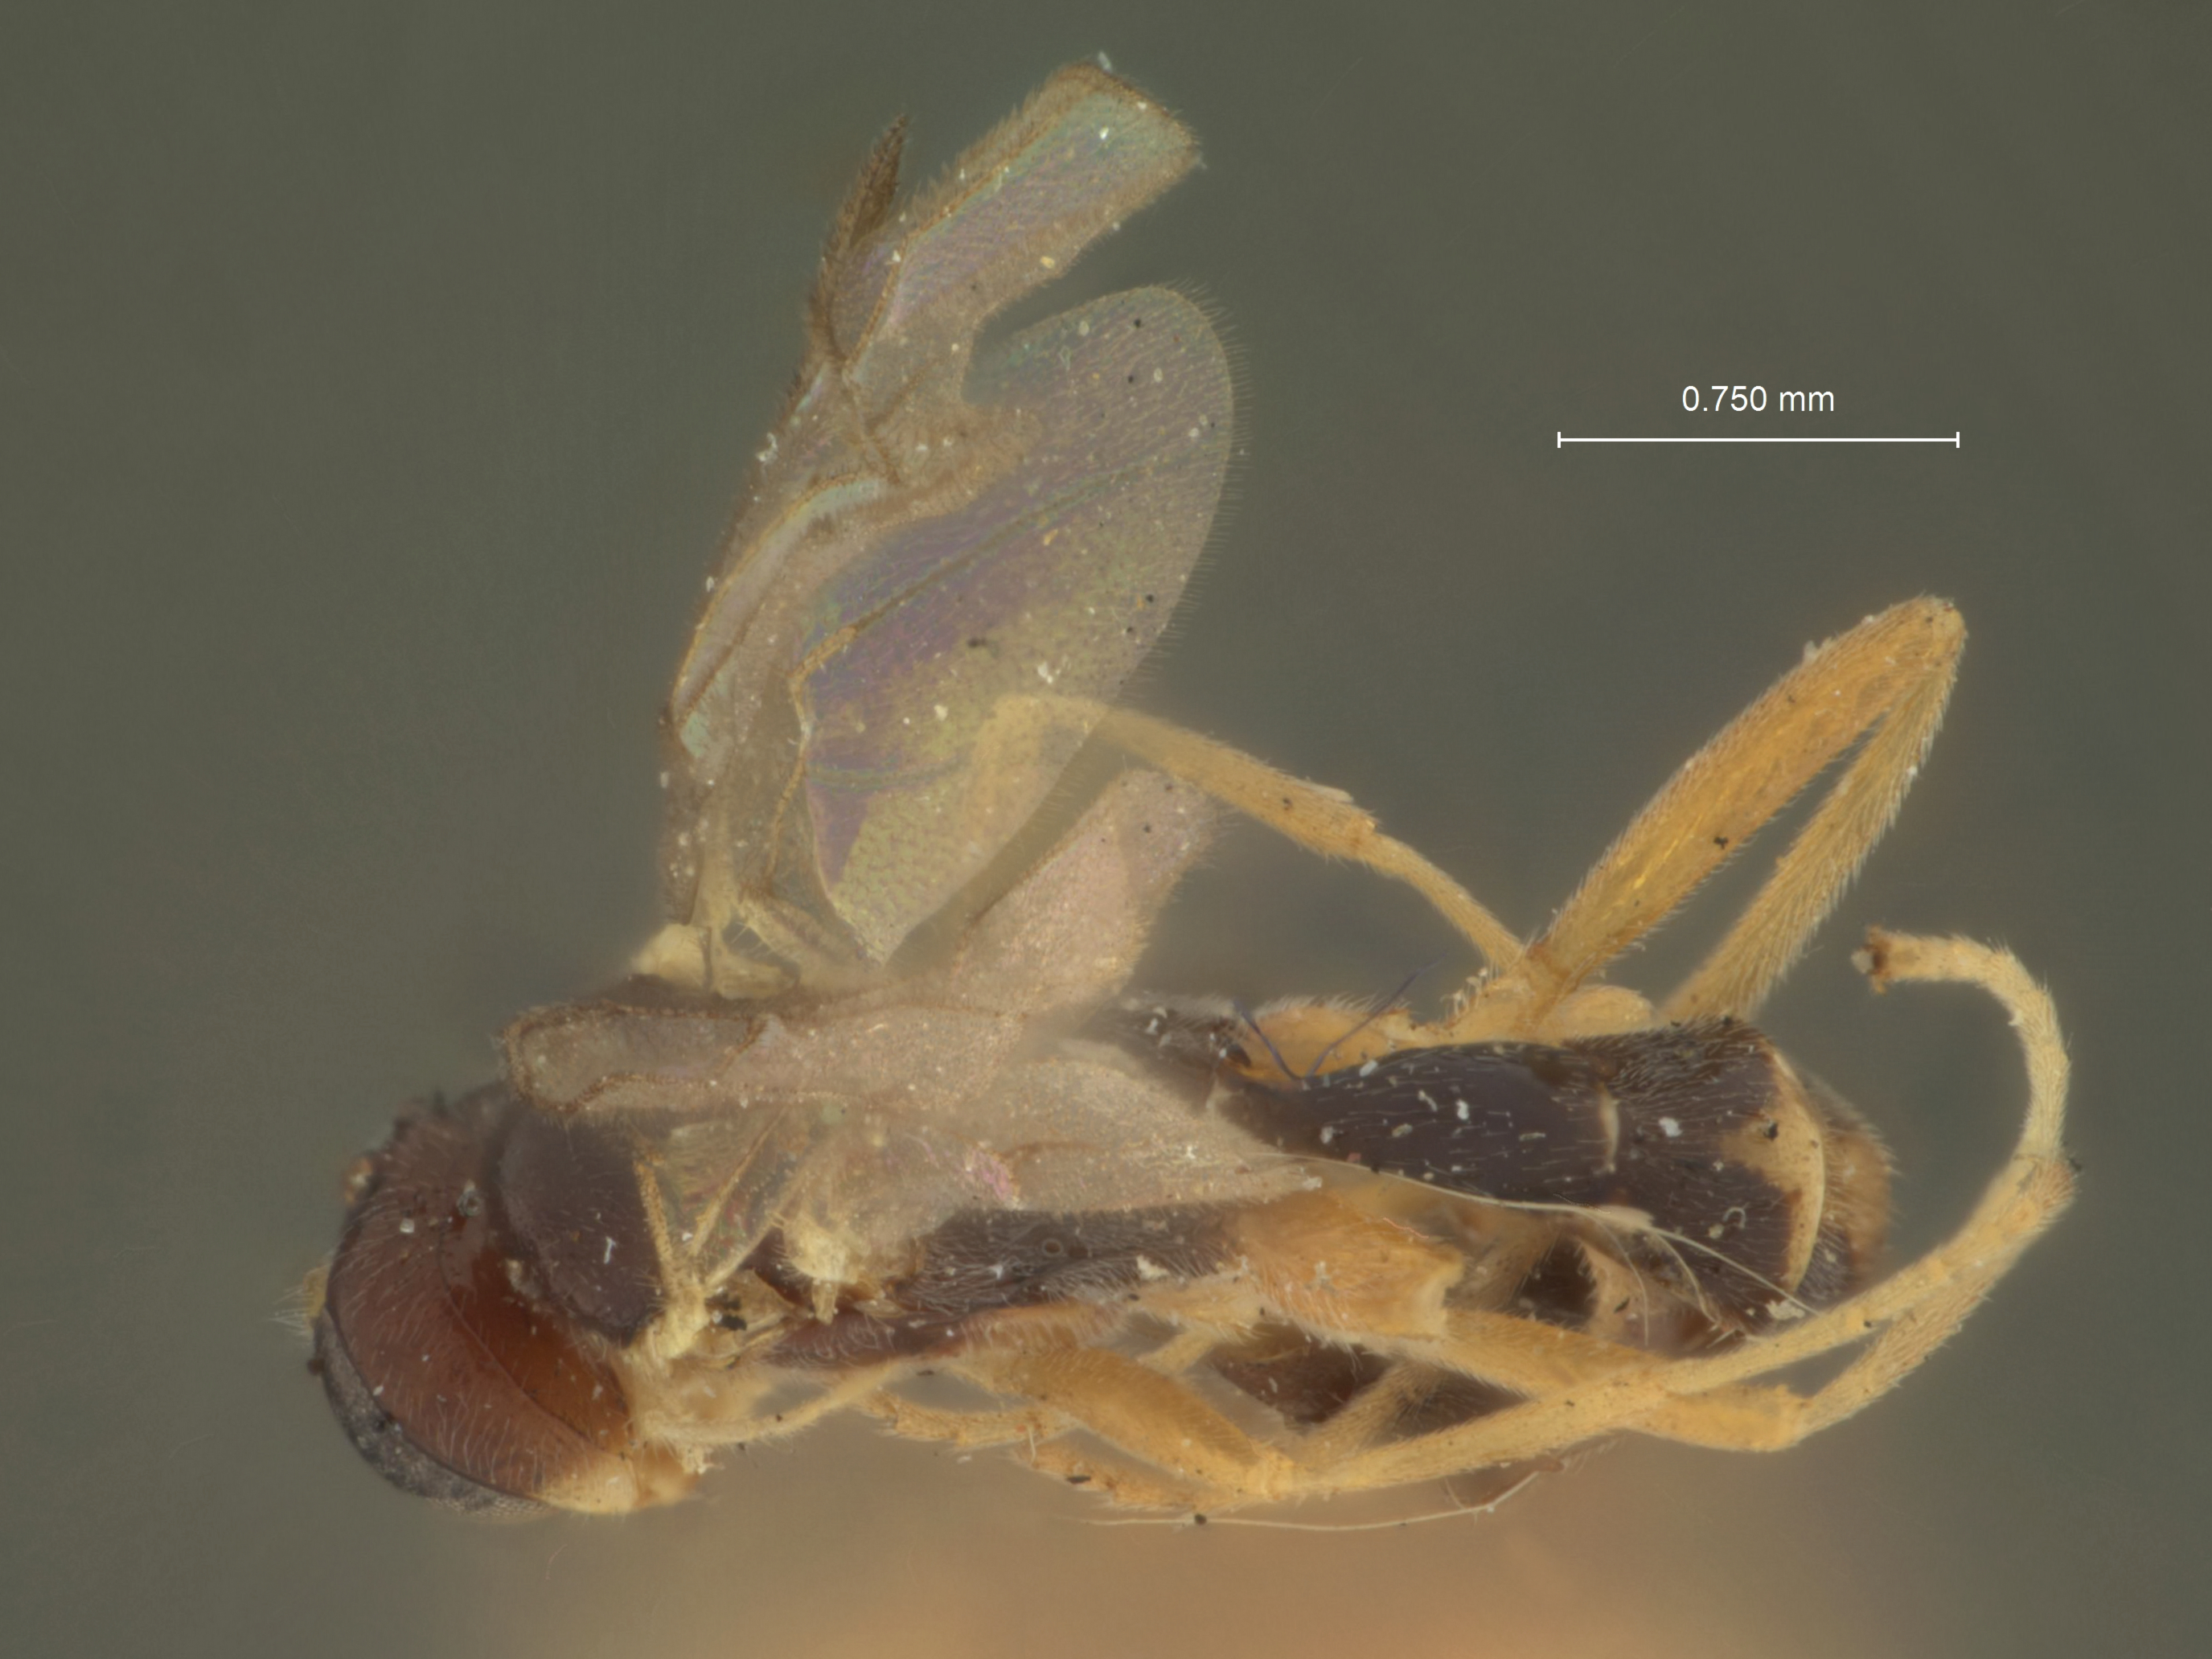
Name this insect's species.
Mesochorus orcae
